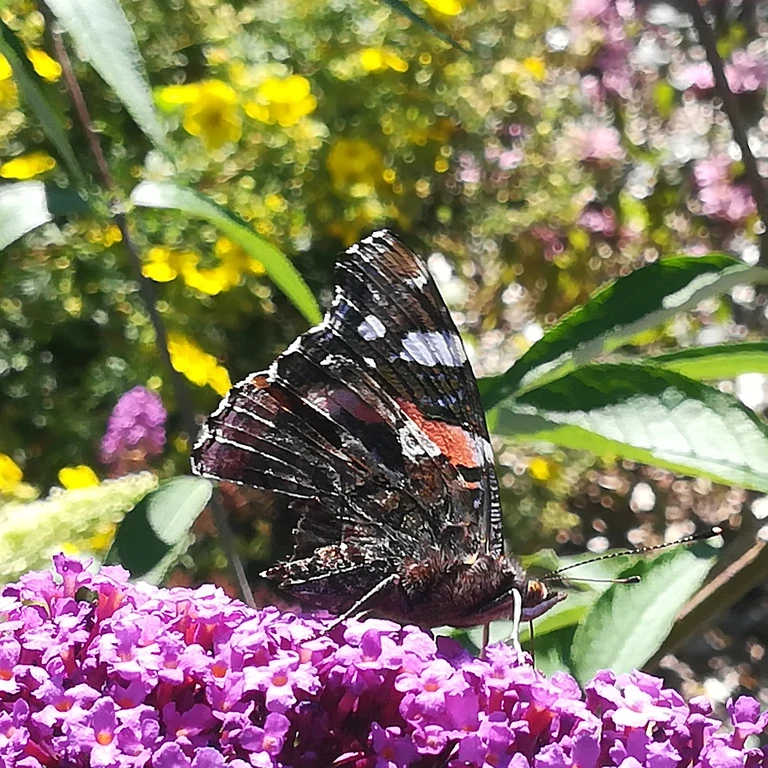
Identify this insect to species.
Vanessa atalanta
